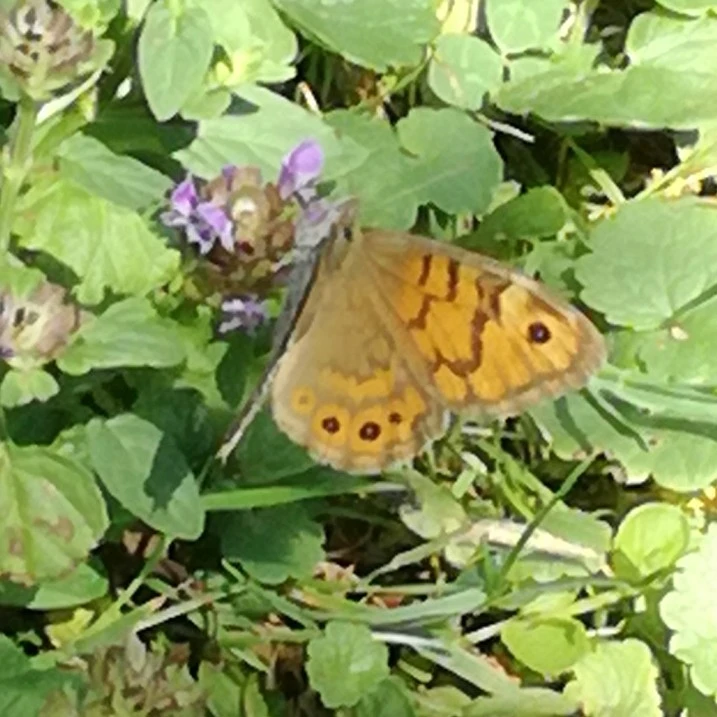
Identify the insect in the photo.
Lasiommata megera (also Pararge megera)
